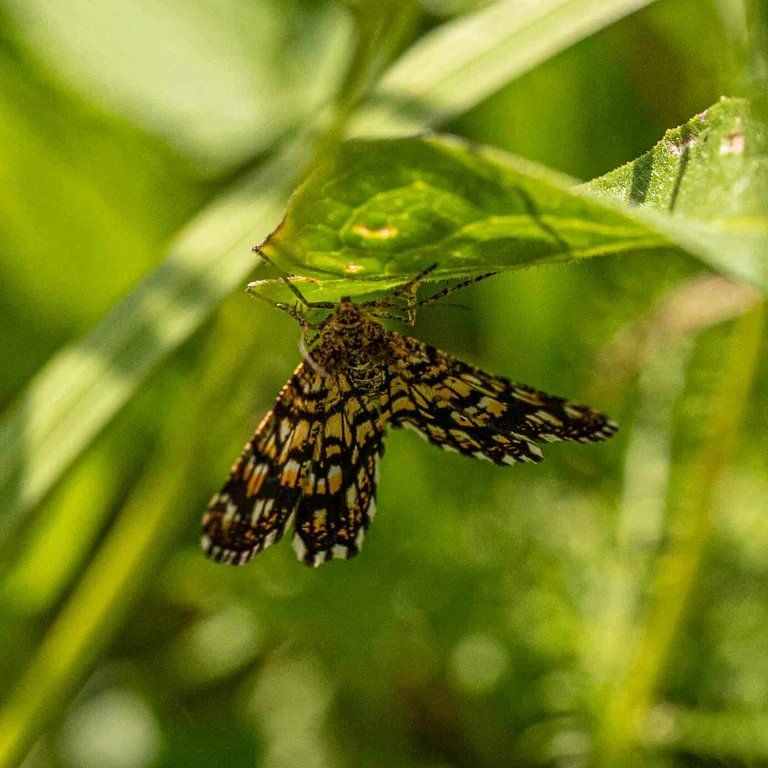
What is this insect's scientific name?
Chiasmia clathrata
